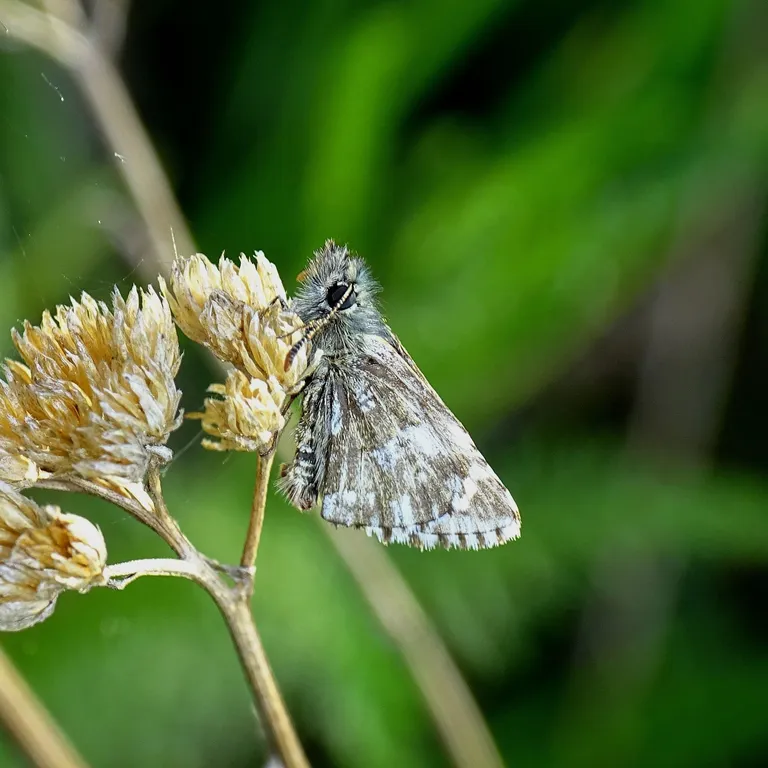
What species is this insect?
Pyrgus malvae
